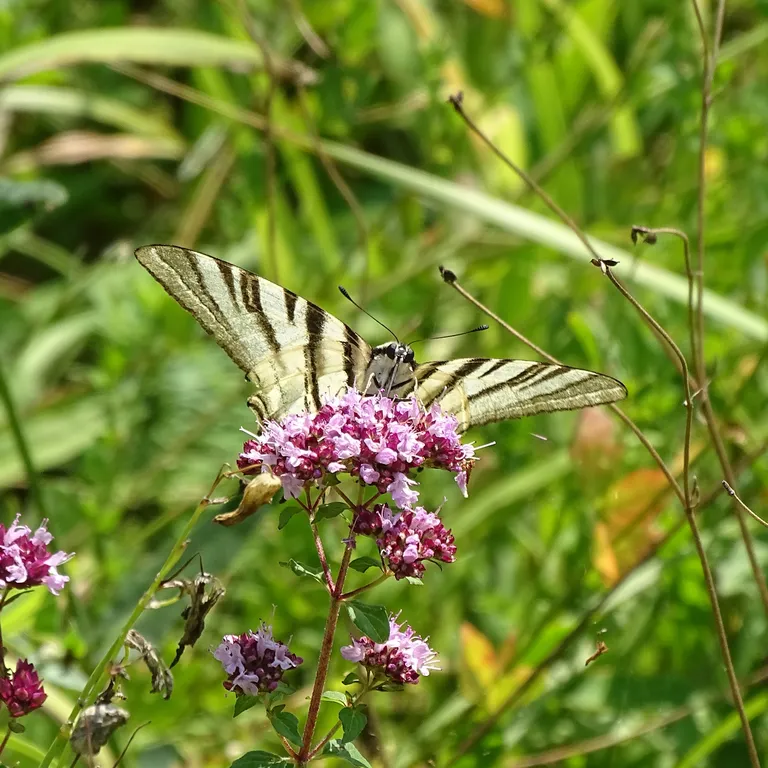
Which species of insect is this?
Iphiclides podalirius
